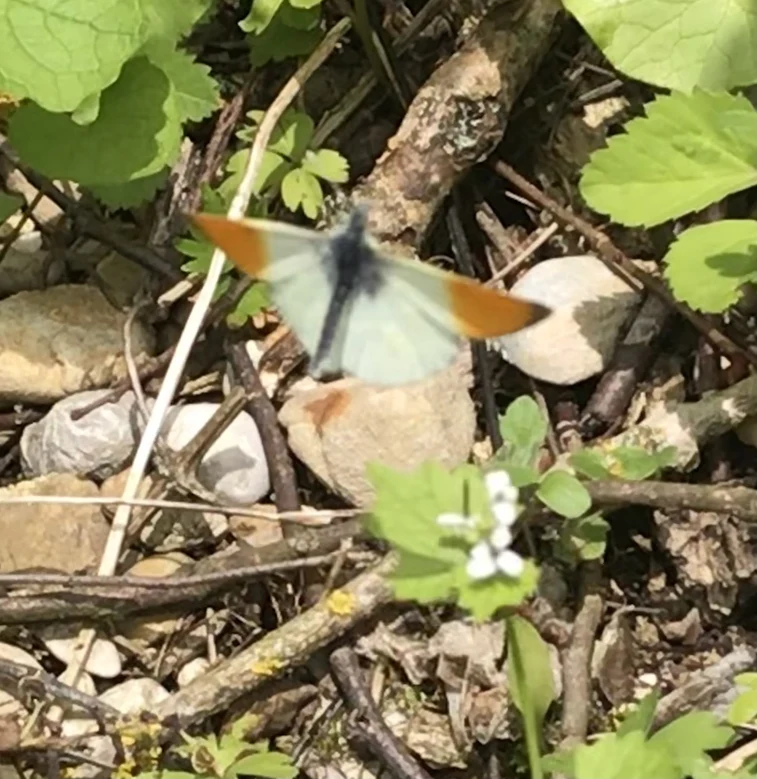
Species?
Anthocharis cardamines
